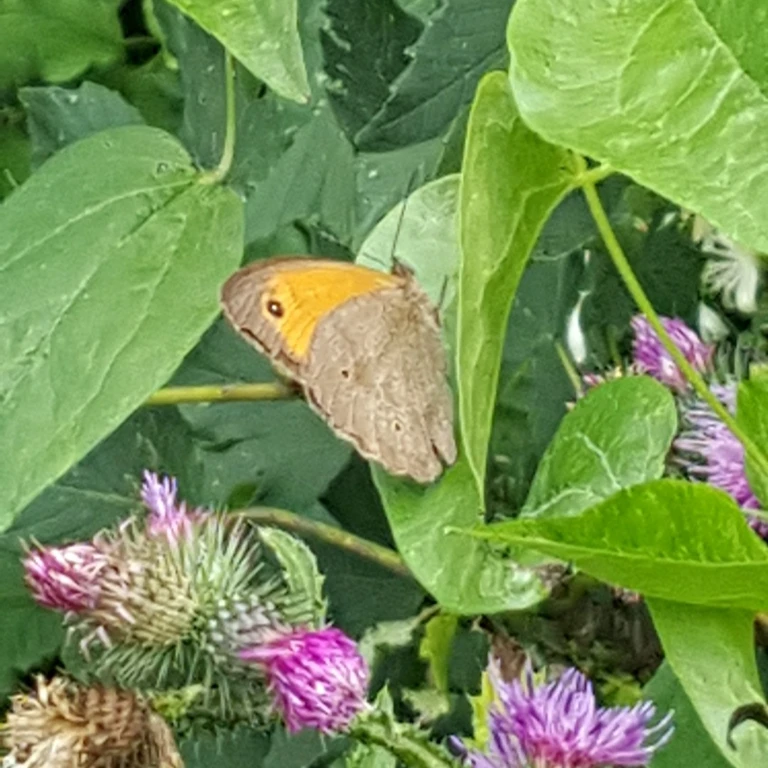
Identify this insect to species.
Maniola jurtina
